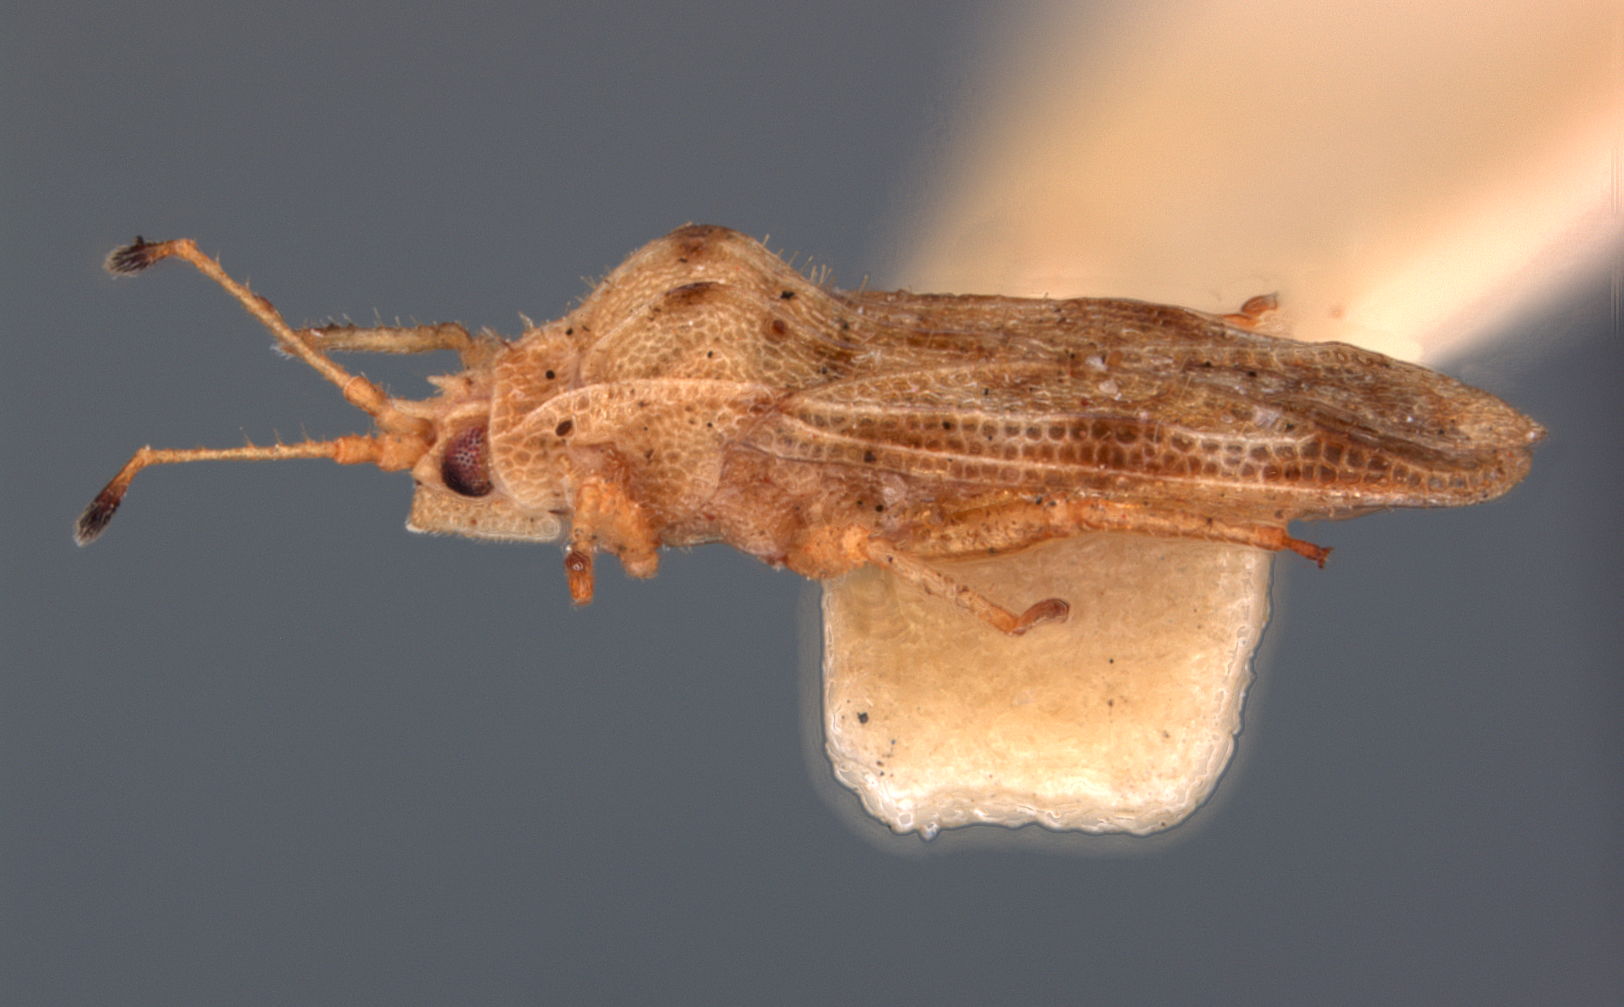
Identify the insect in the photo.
Nethersia poorae
